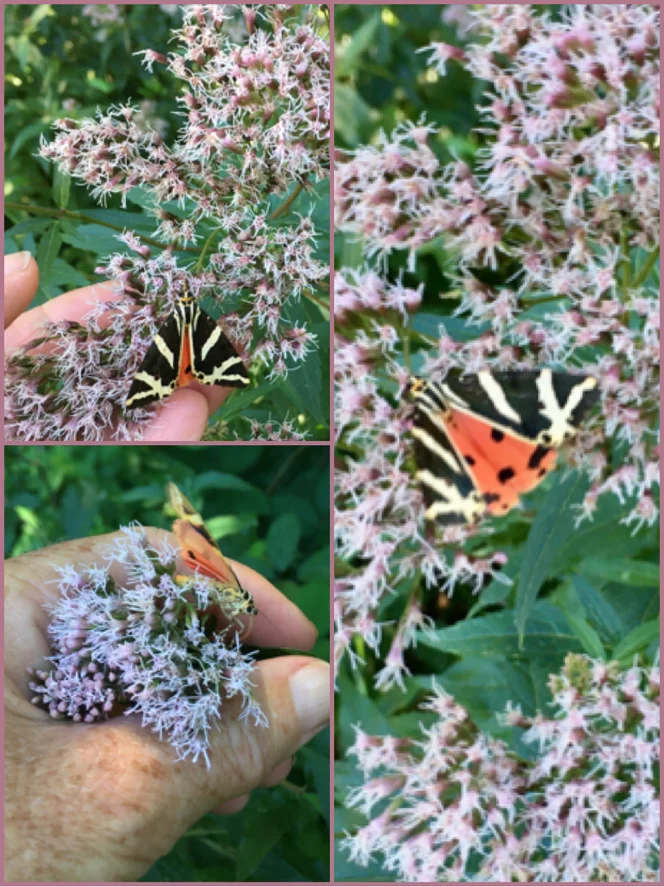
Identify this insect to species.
Euplagia quadripunctaria
